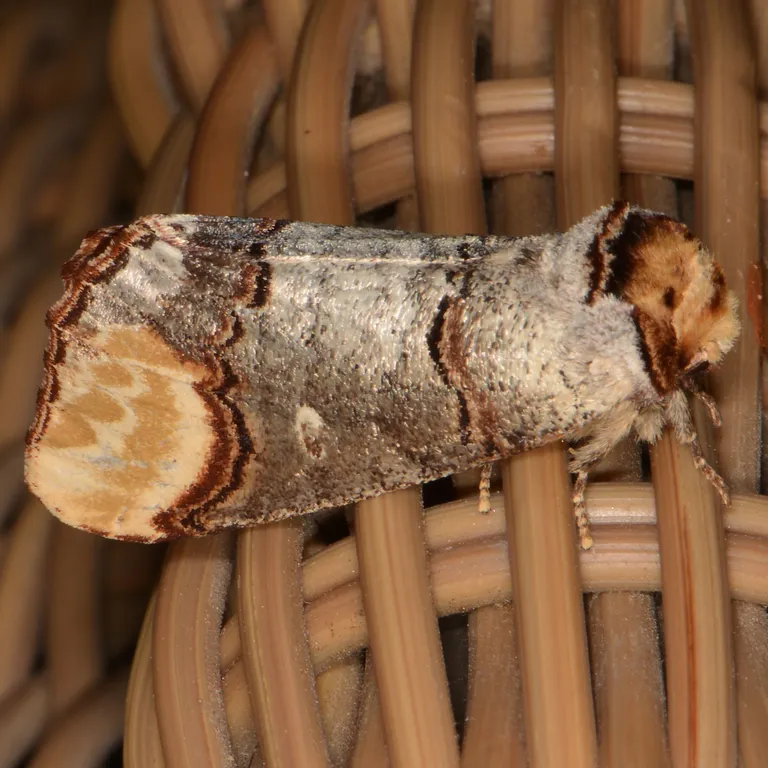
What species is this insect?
Phalera bucephala
